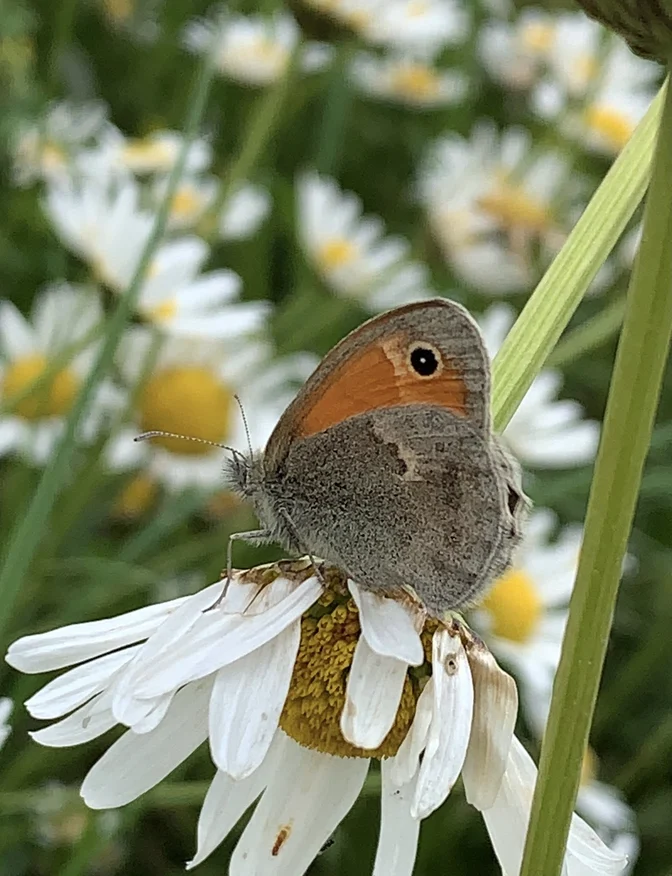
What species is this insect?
Coenonympha pamphilus
